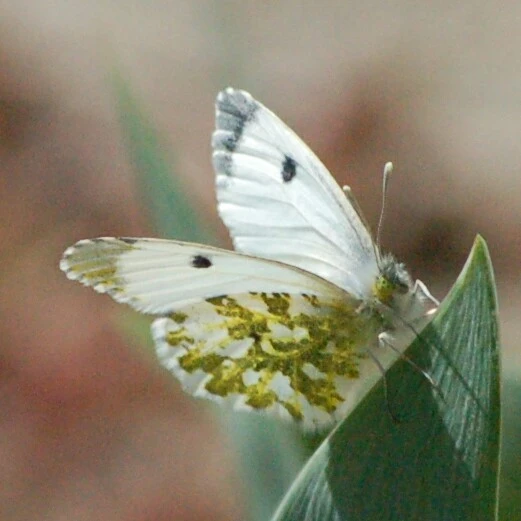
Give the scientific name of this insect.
Anthocharis cardamines
